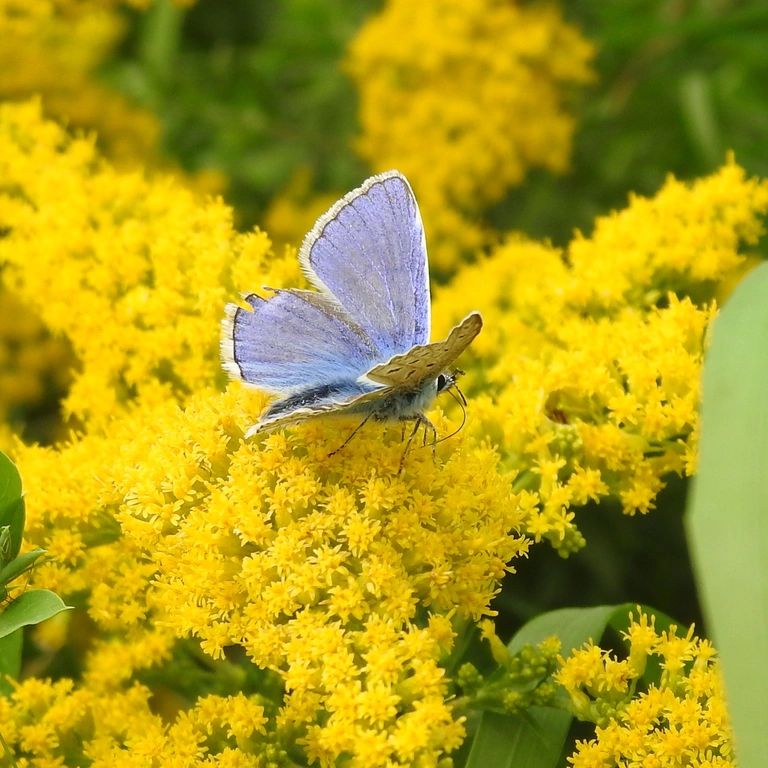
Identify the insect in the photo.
Polyommatus icarus
